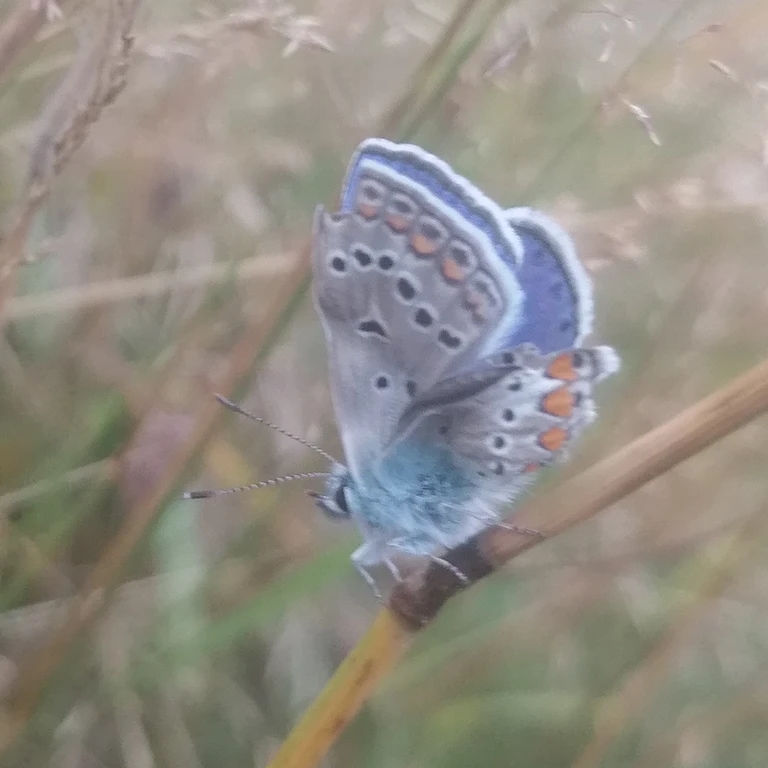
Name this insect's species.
Polyommatus icarus
